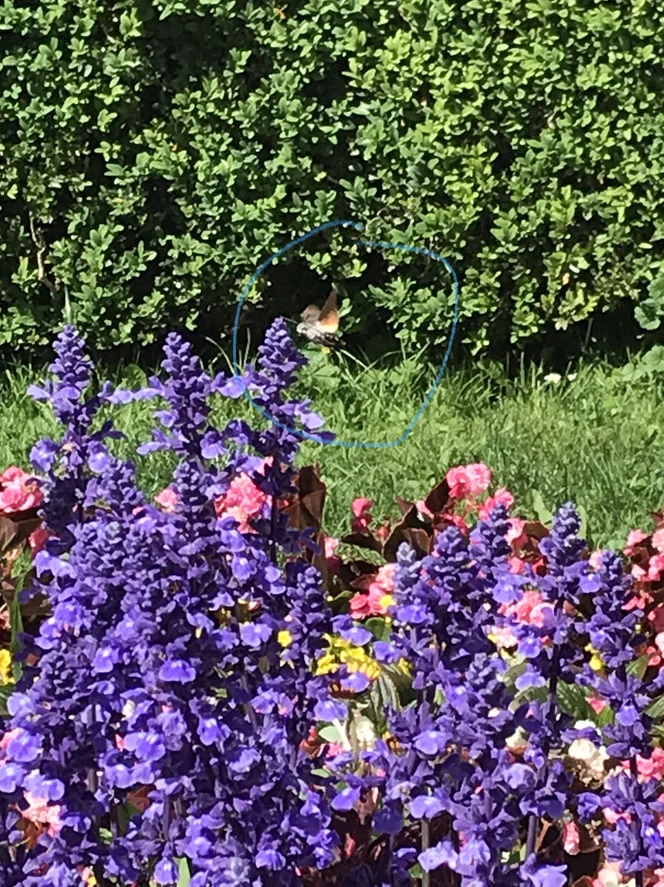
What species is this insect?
Macroglossum stellatarum
